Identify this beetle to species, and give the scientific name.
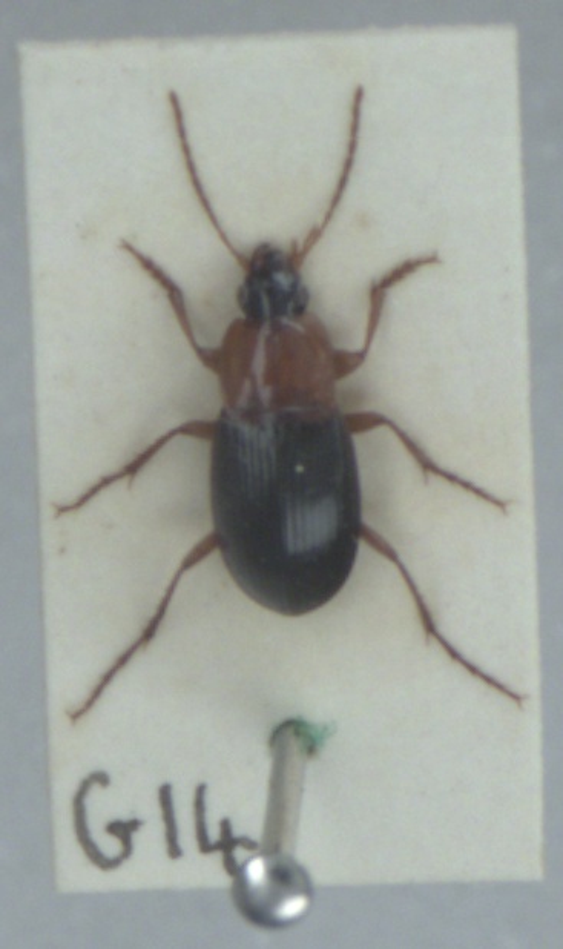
Calathus melanocephalus
